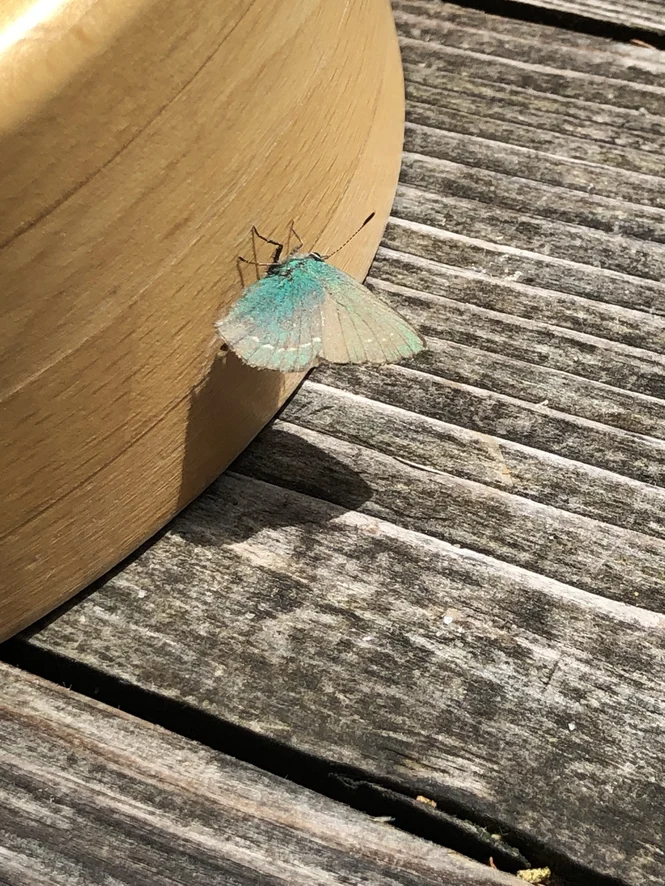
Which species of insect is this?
Callophrys rubi
